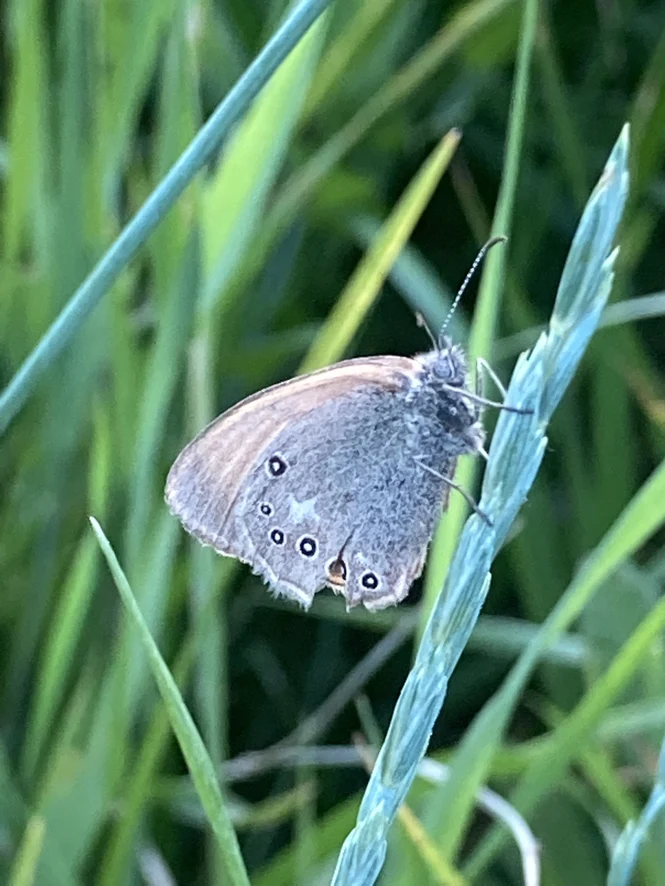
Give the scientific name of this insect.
Coenonympha glycerion (also Coenonympha iphis)
